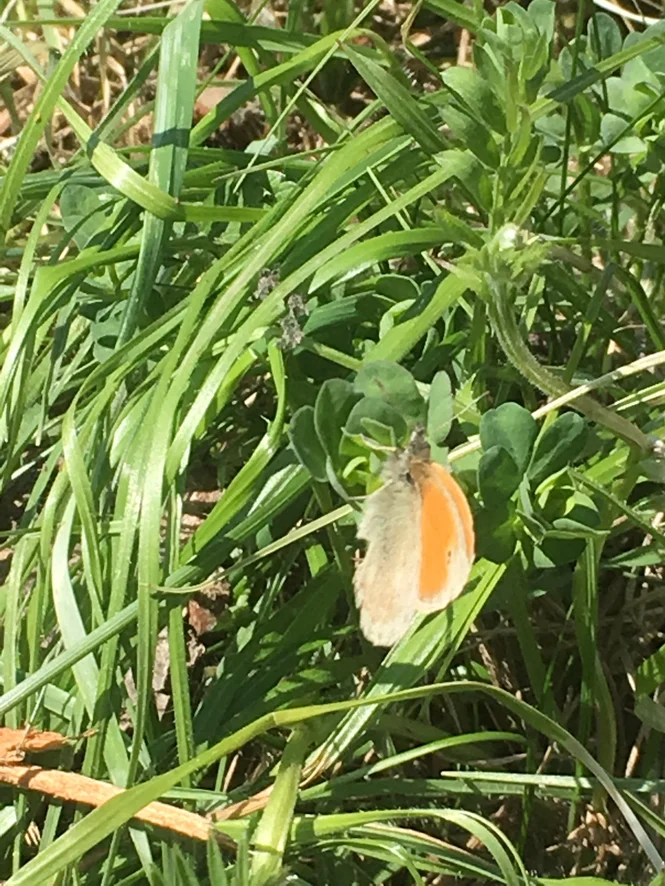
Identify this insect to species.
Coenonympha pamphilus
